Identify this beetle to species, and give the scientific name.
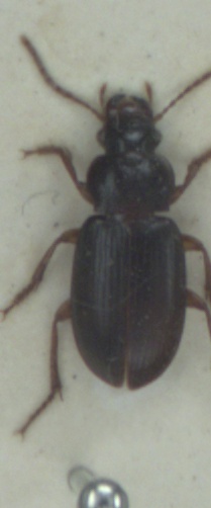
Ophonus rufibarbis
